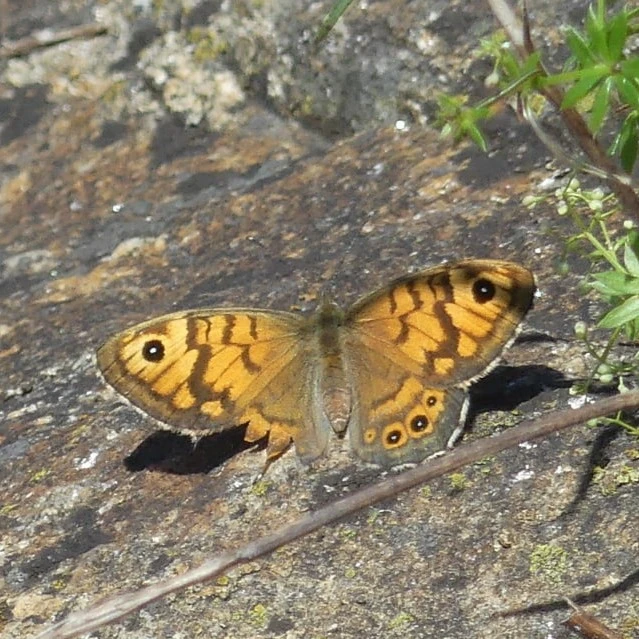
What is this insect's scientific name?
Lasiommata megera (also Pararge megera)
